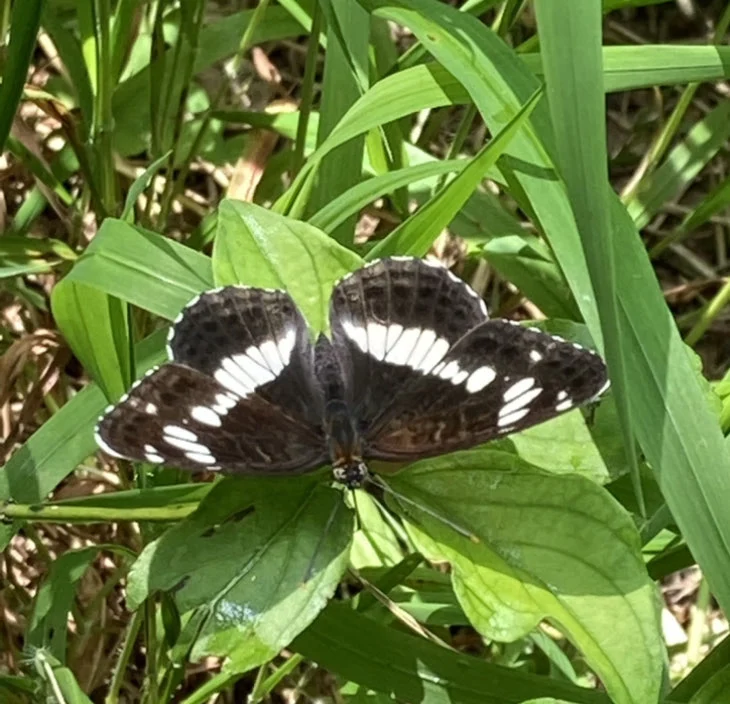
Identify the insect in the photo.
Limenitis camilla (also Ladoga camilla)
